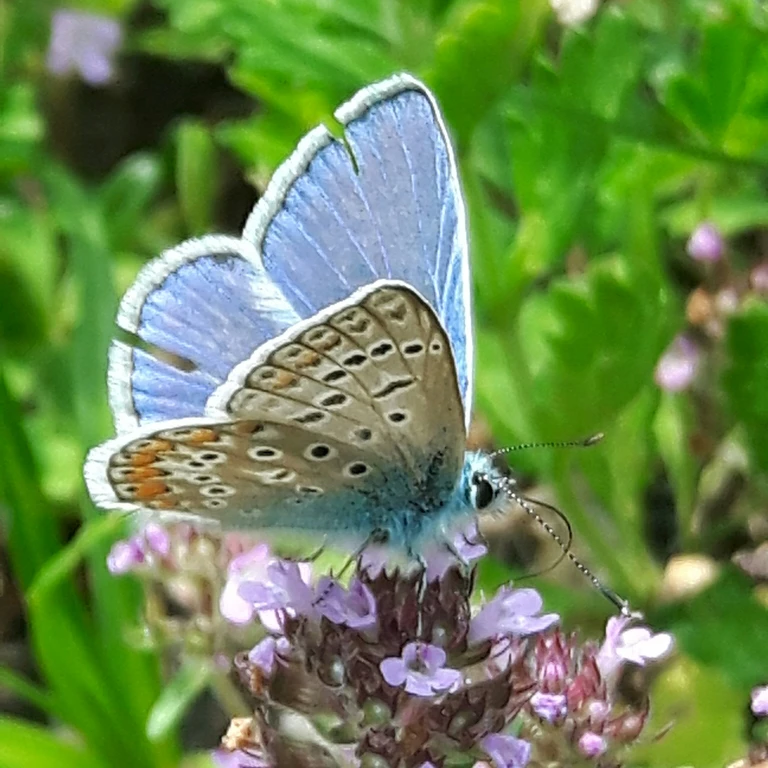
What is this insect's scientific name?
Polyommatus icarus
